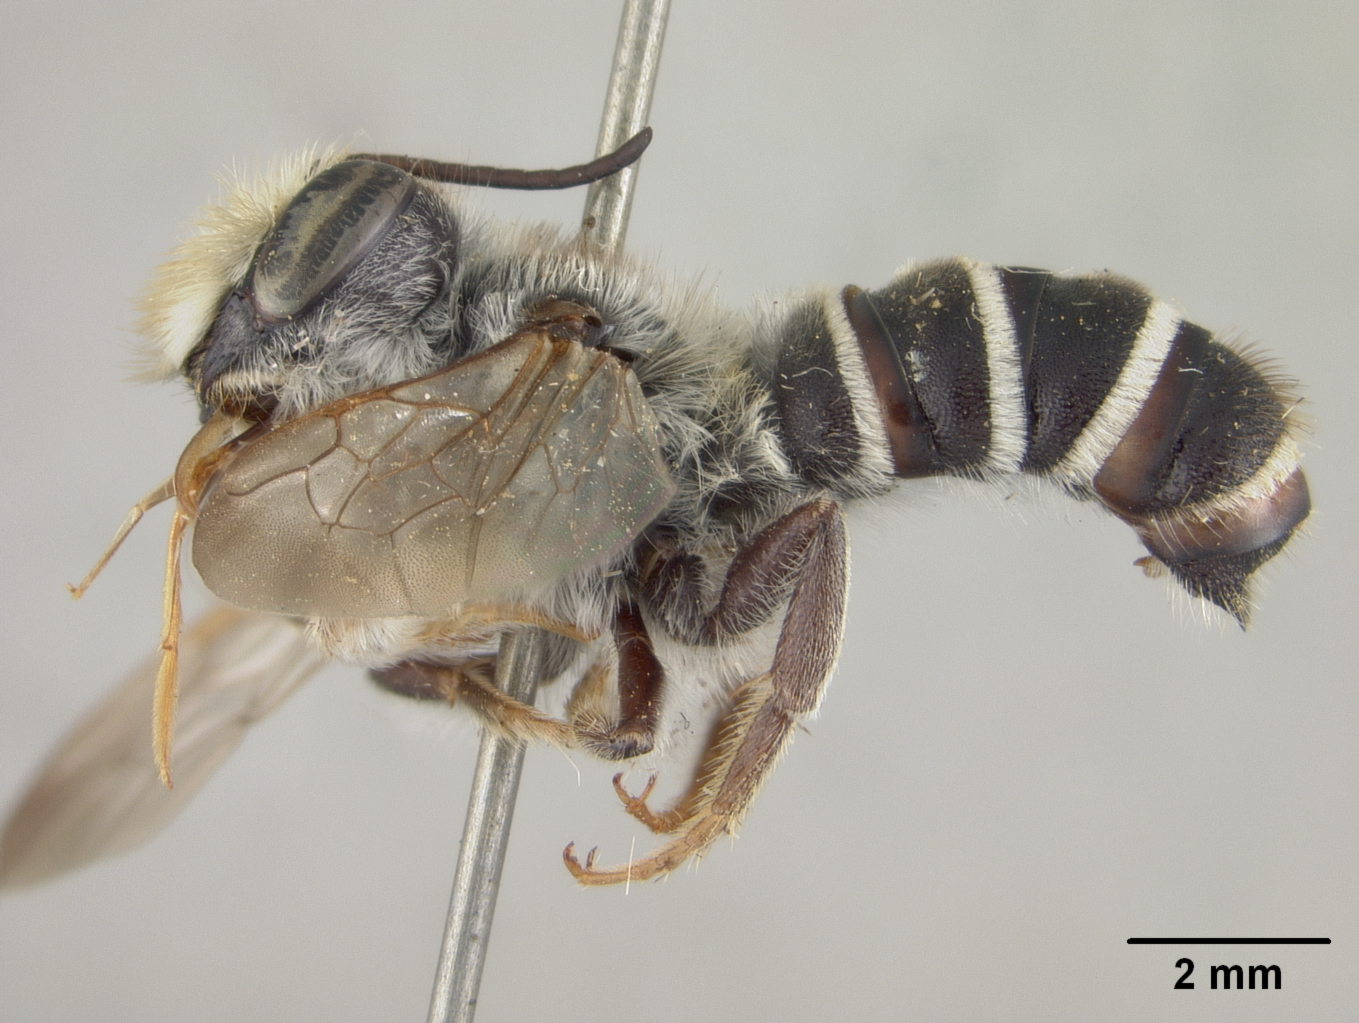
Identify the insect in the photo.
Megachile sayi
